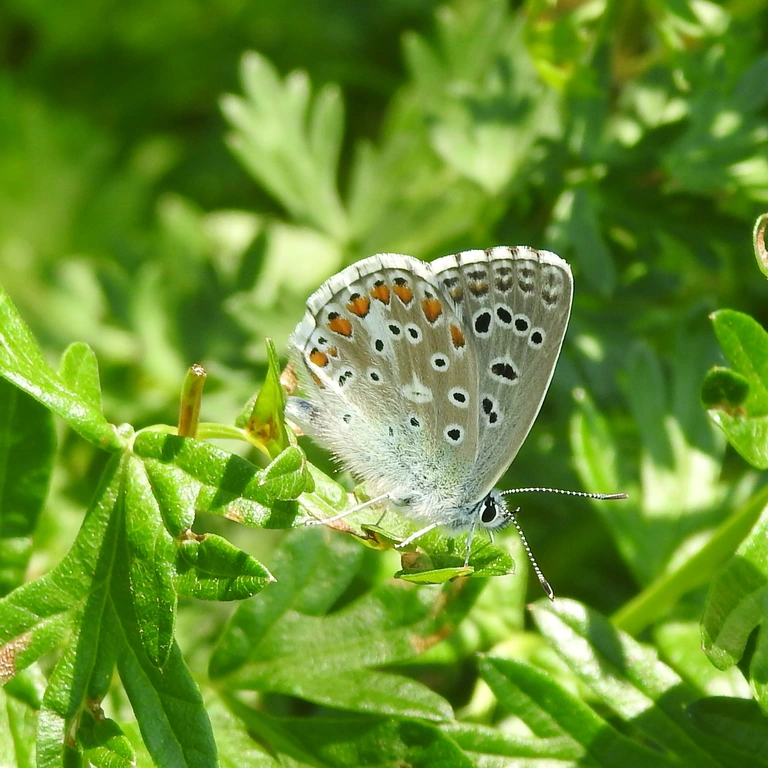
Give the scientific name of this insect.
Lysandra bellargus
